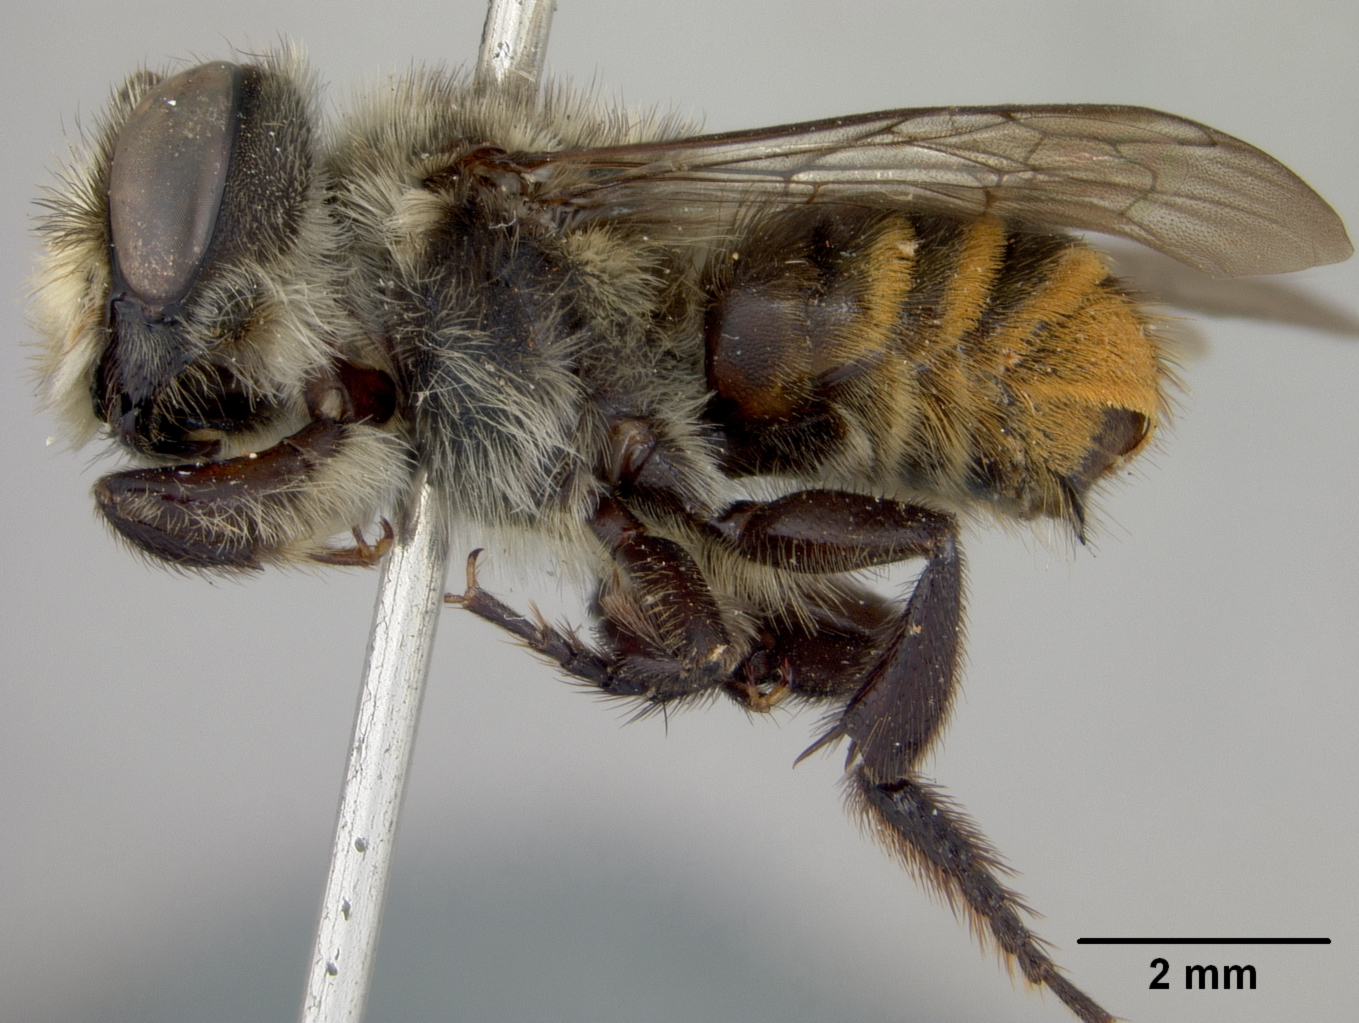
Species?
Megachile calens
